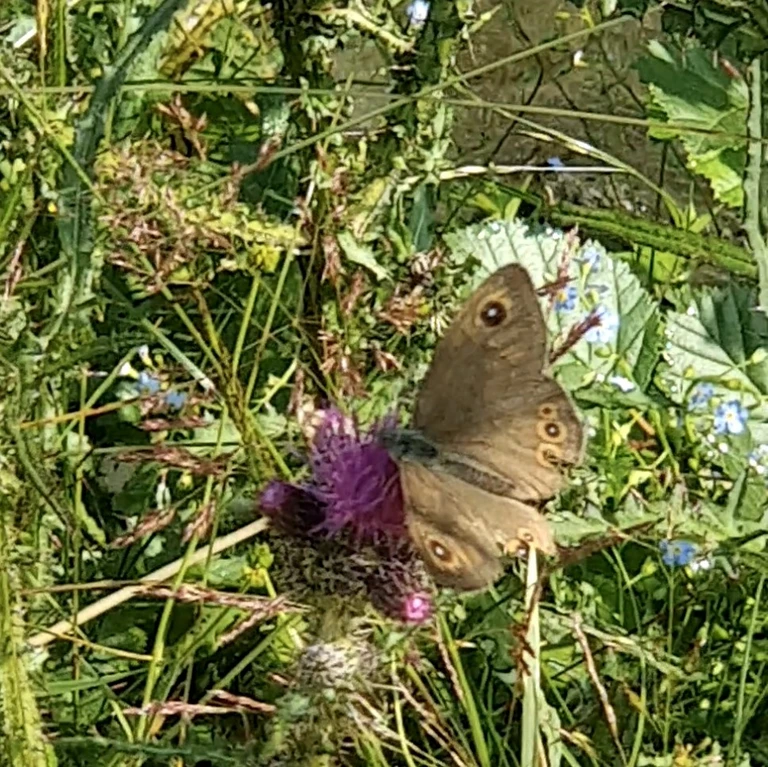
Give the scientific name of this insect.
Lasiommata maera (also Pararge maera)
